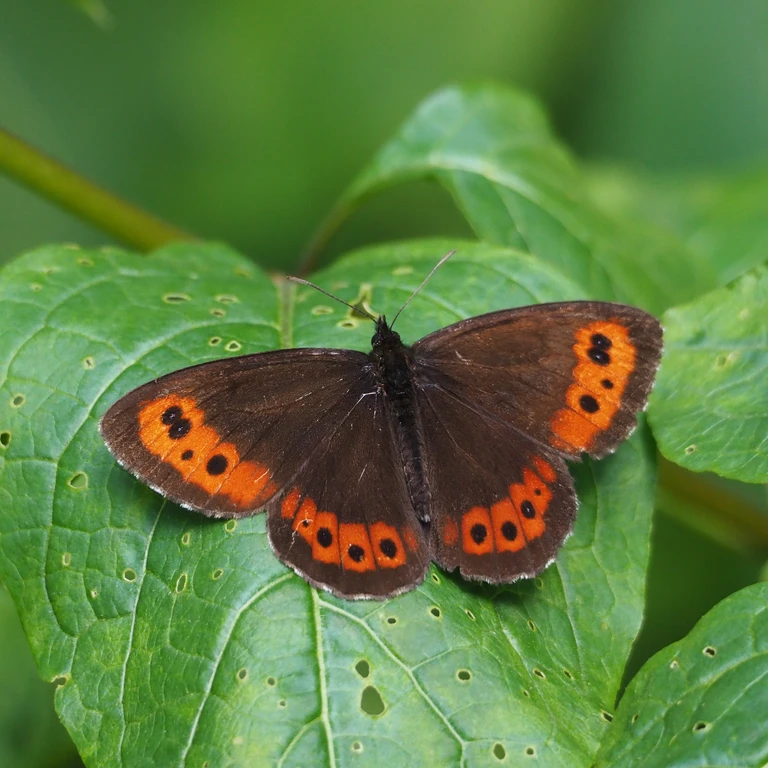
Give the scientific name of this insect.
Erebia ligea
